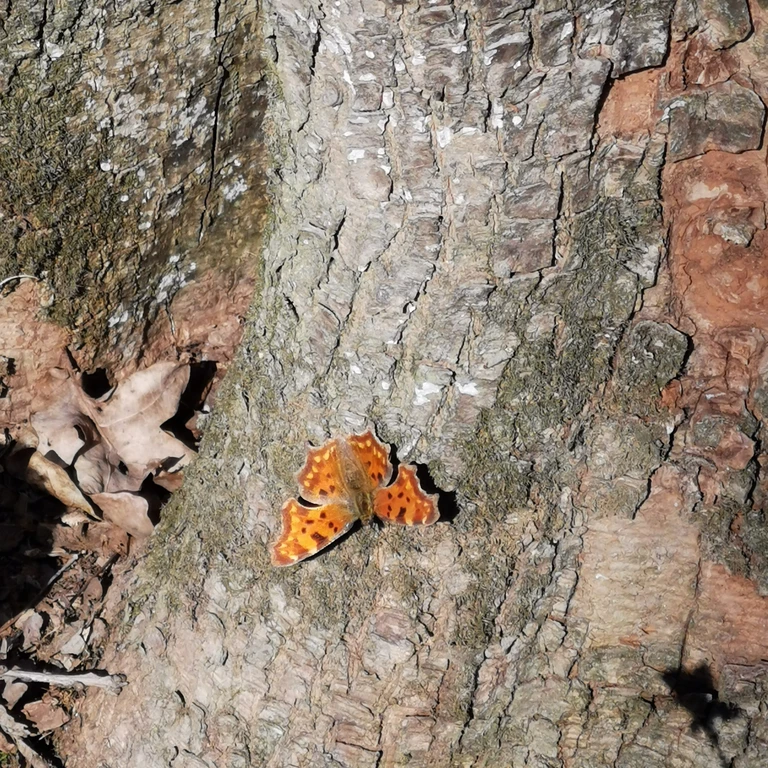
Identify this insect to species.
Polygonia c-album
